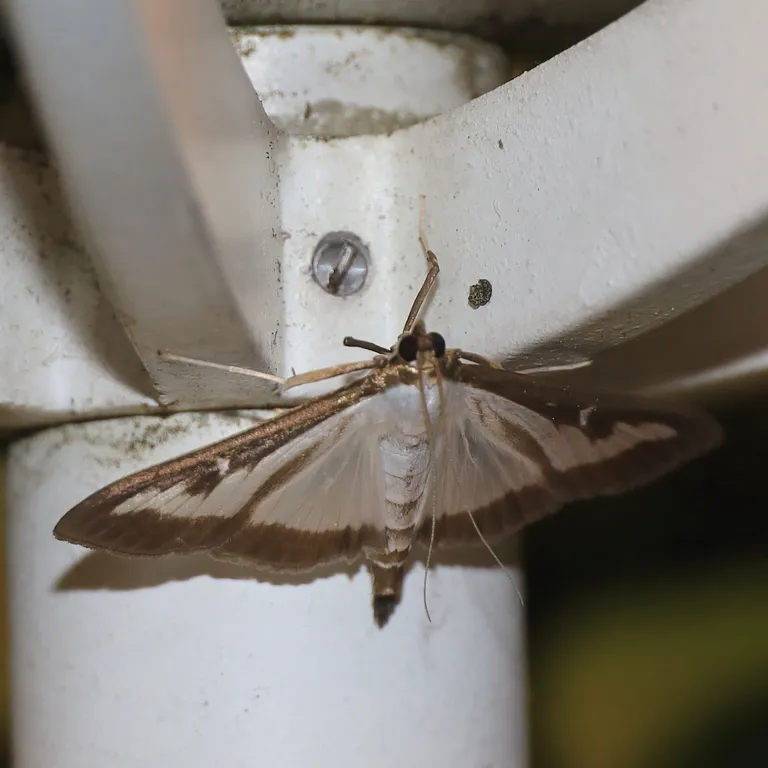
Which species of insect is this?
Cydalima perspectalis
